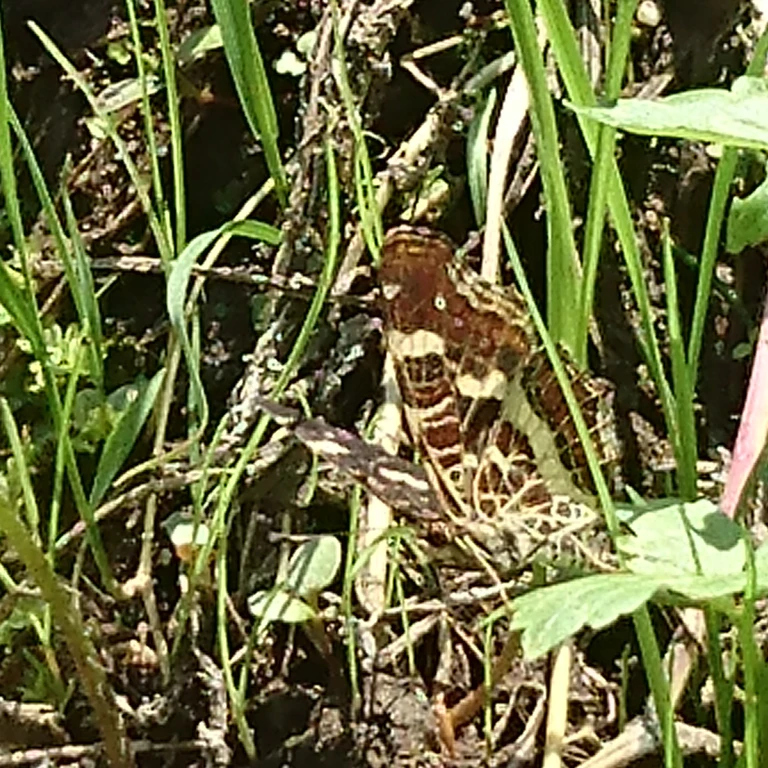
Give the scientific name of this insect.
Araschnia levana
